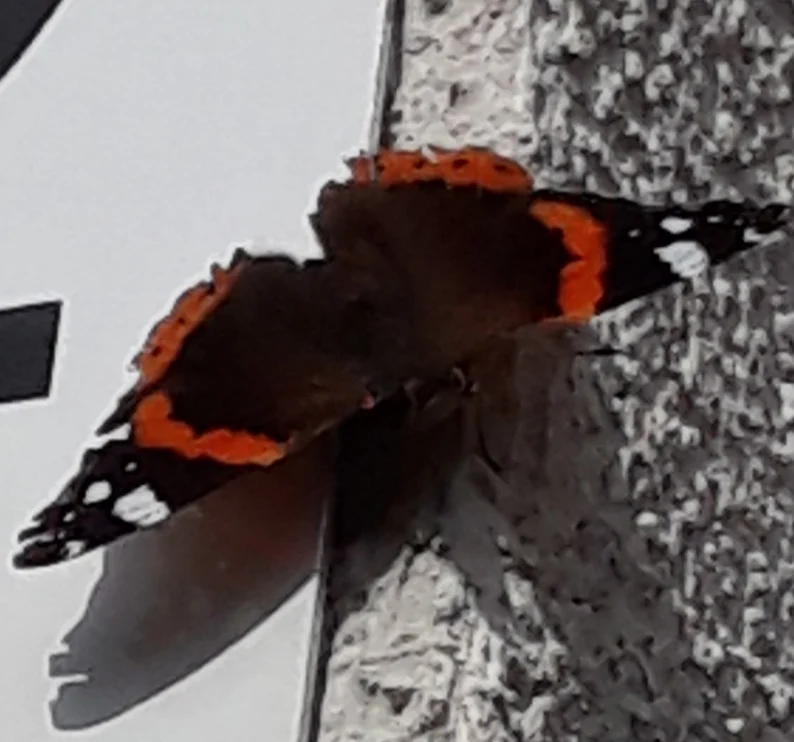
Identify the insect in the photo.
Vanessa atalanta
